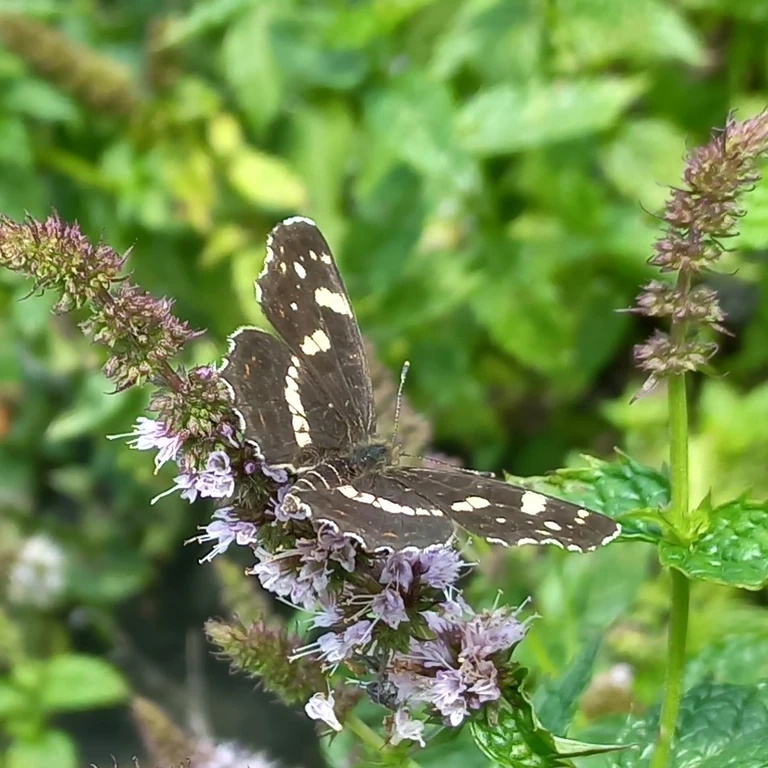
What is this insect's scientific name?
Araschnia levana
